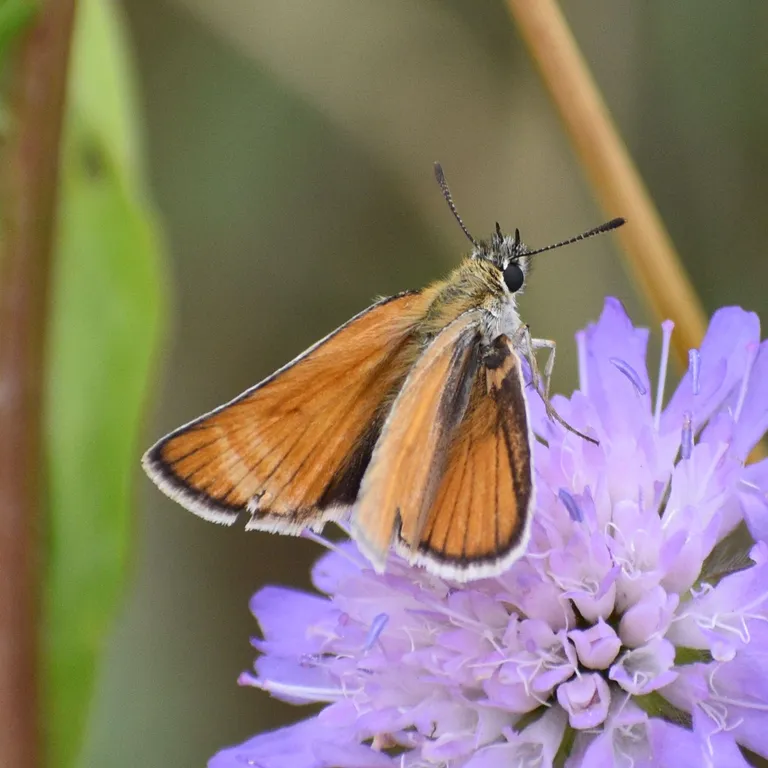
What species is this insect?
Thymelicus sylvestris
